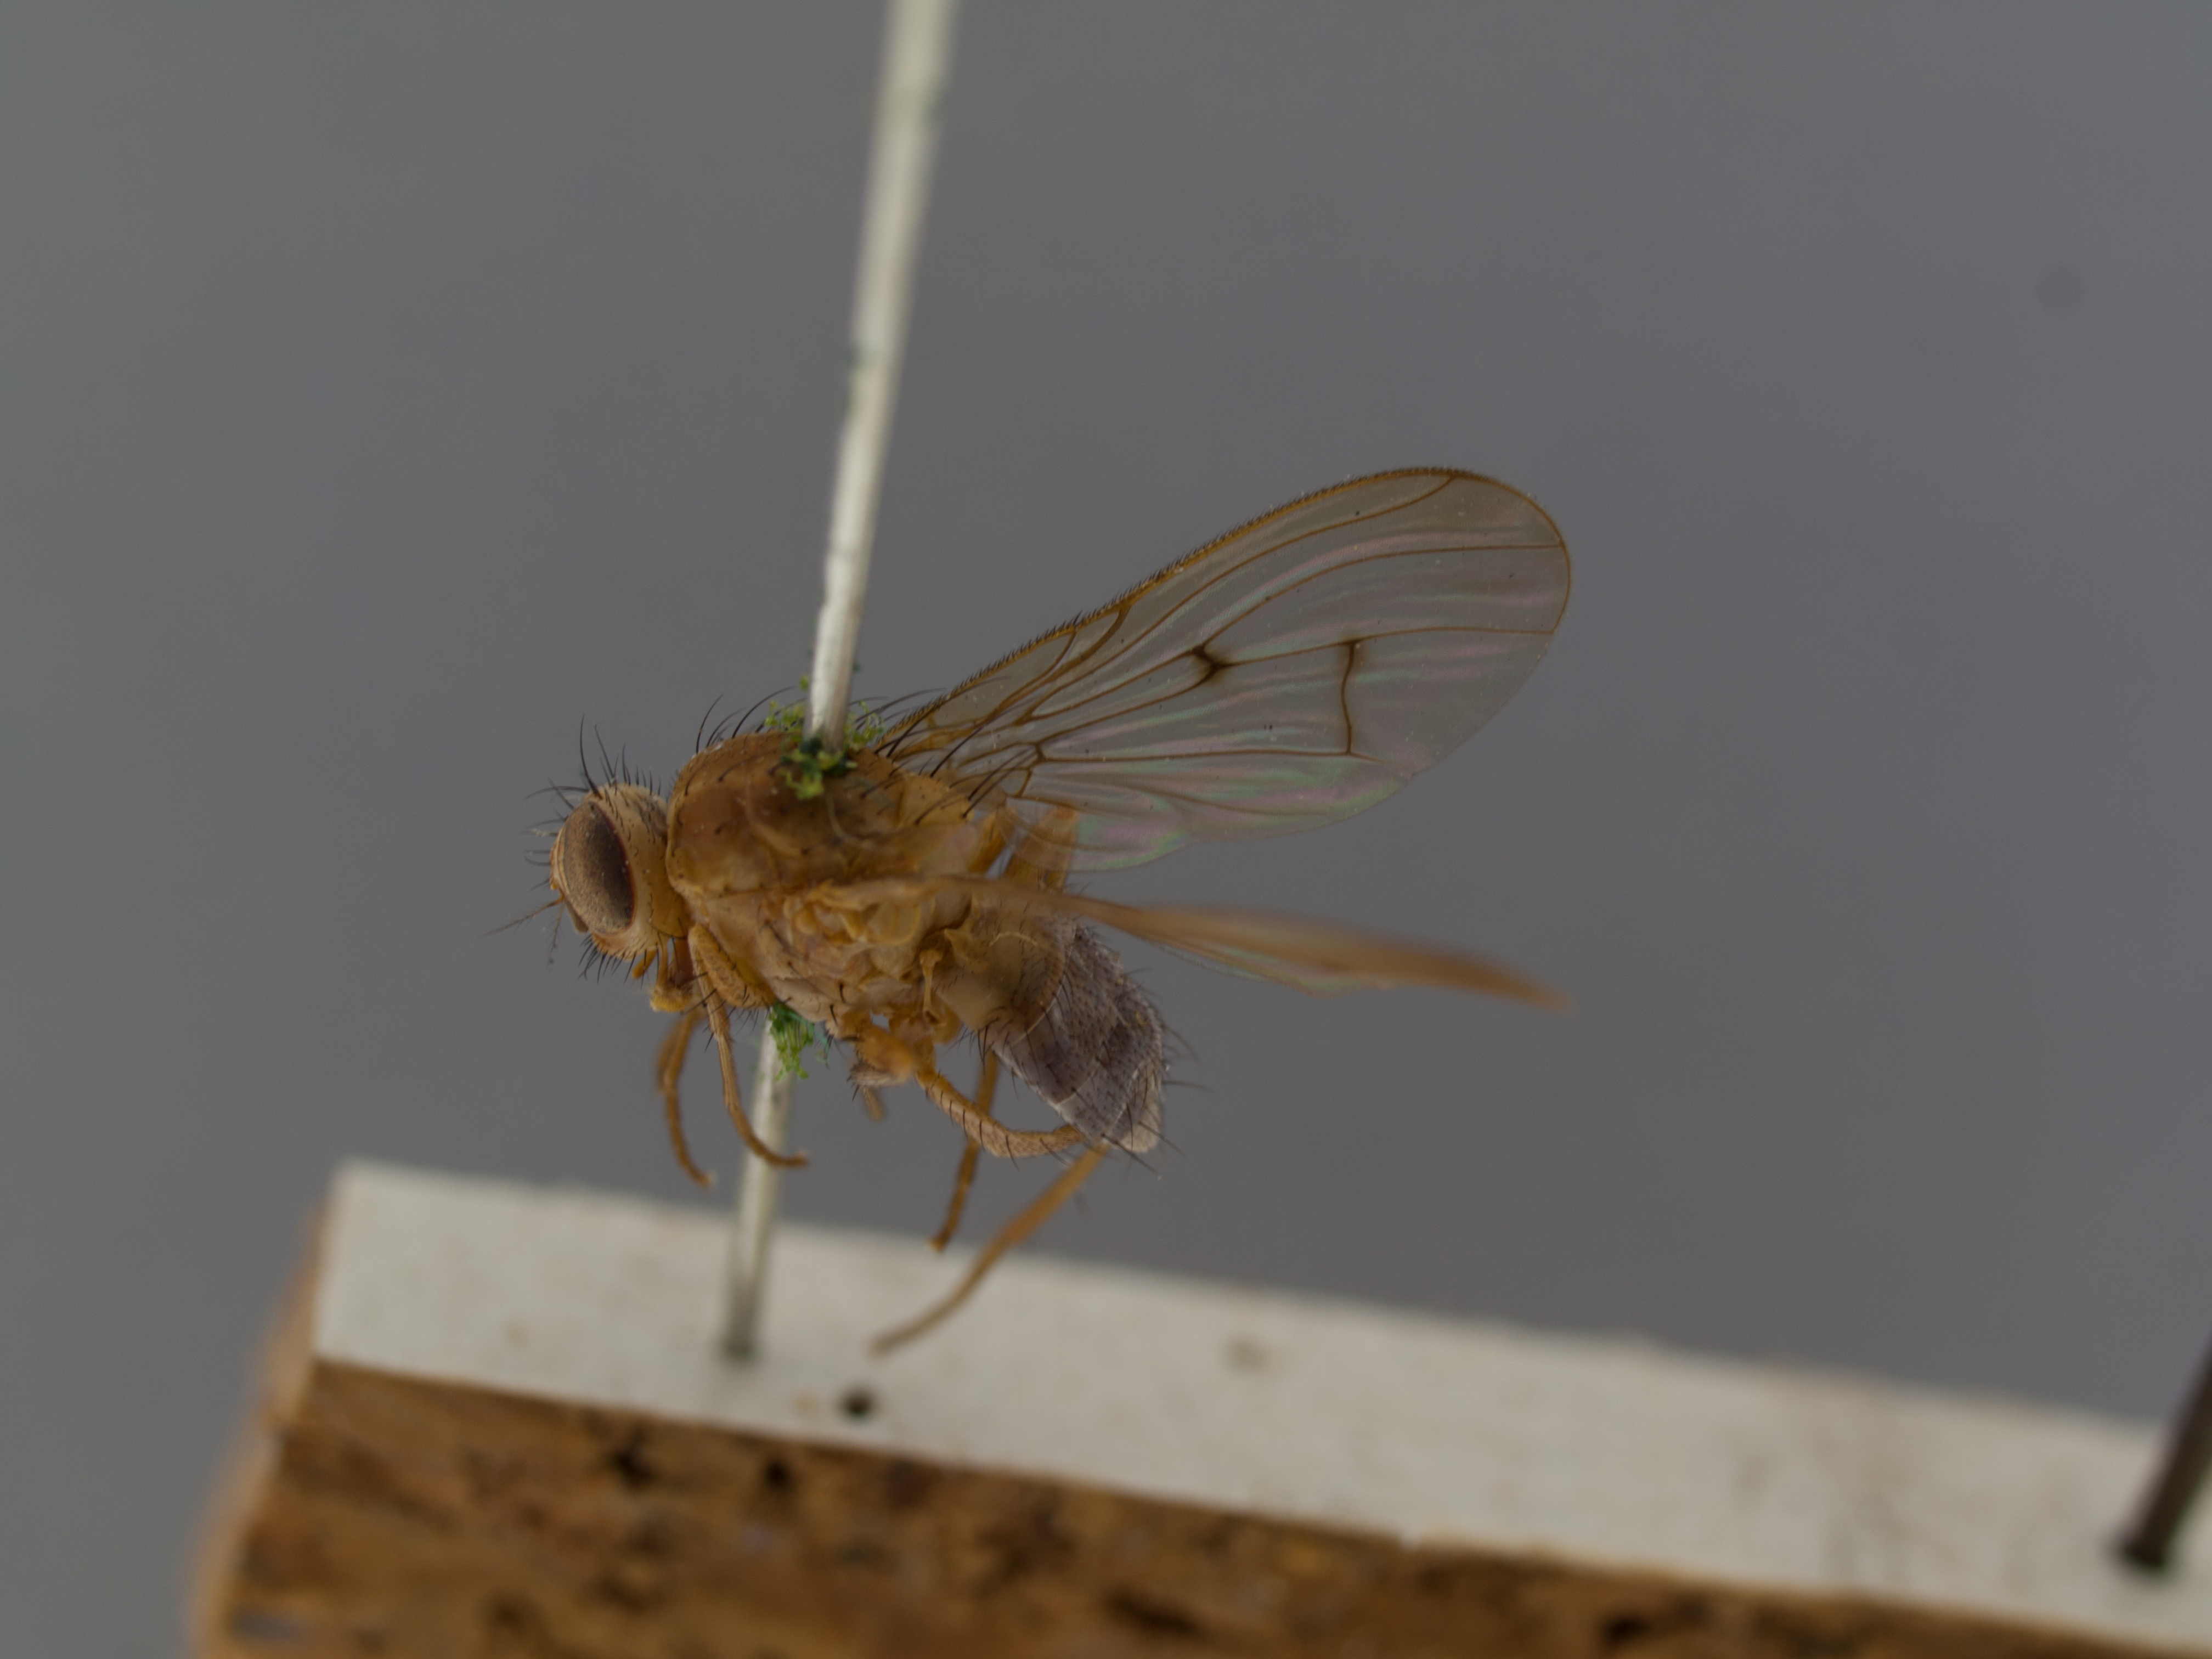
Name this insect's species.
Idiohelina nubeculosa
